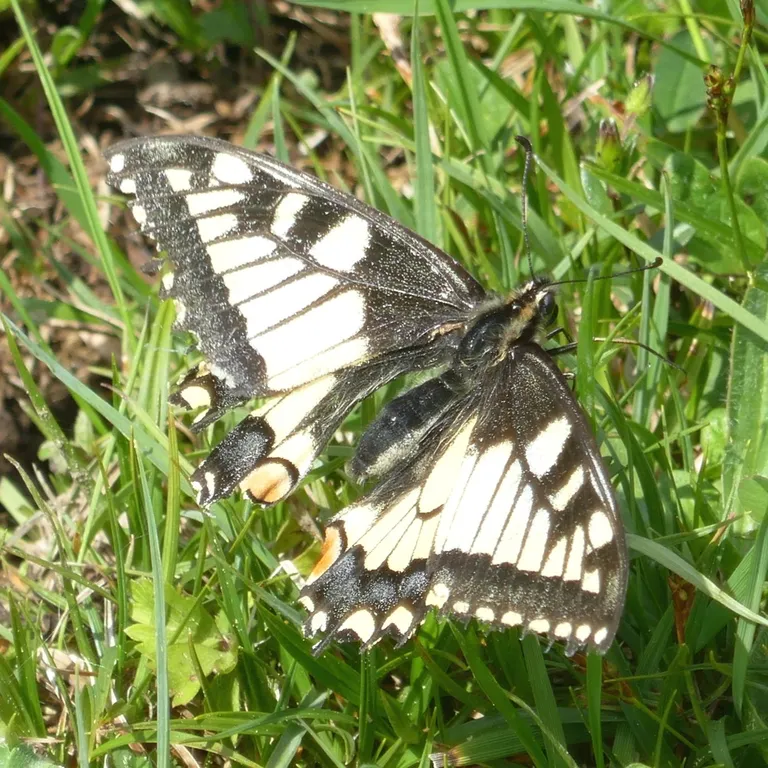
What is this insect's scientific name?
Papilio machaon
